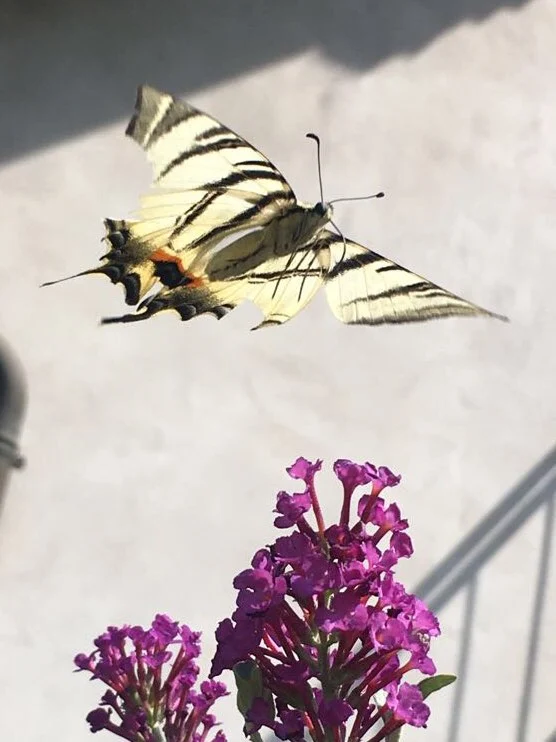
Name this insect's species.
Iphiclides podalirius
